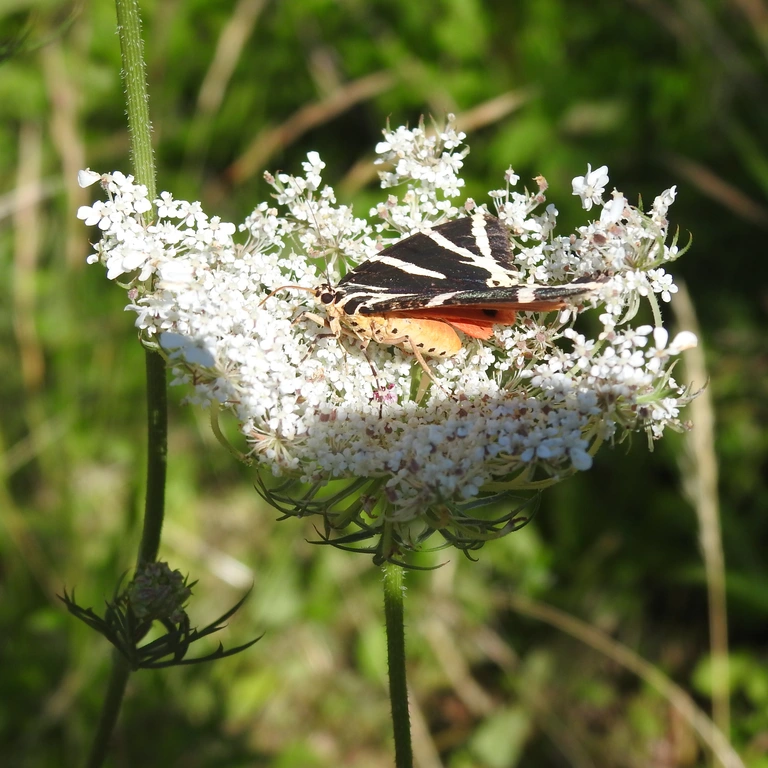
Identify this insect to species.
Euplagia quadripunctaria
